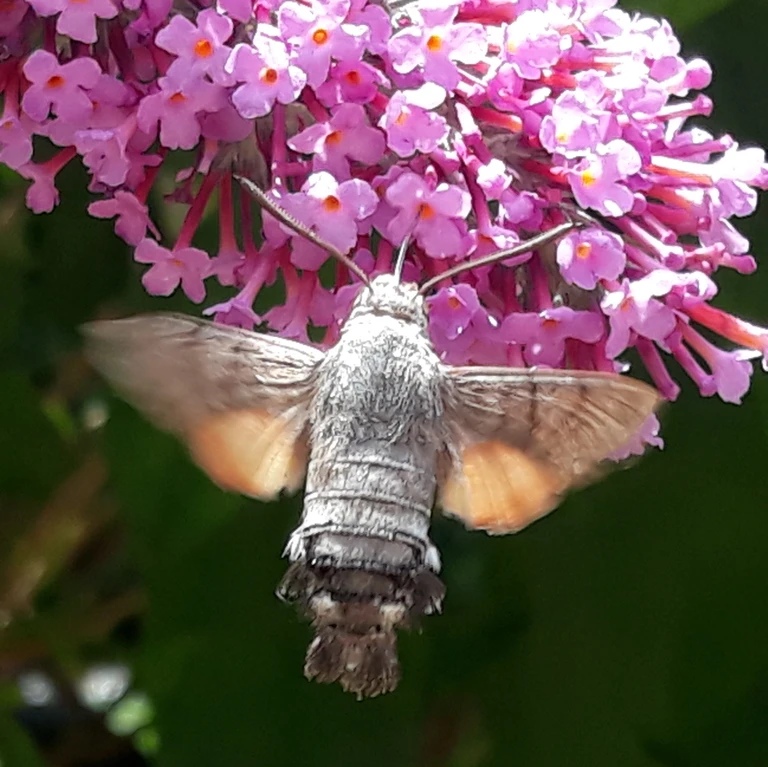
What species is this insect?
Macroglossum stellatarum
